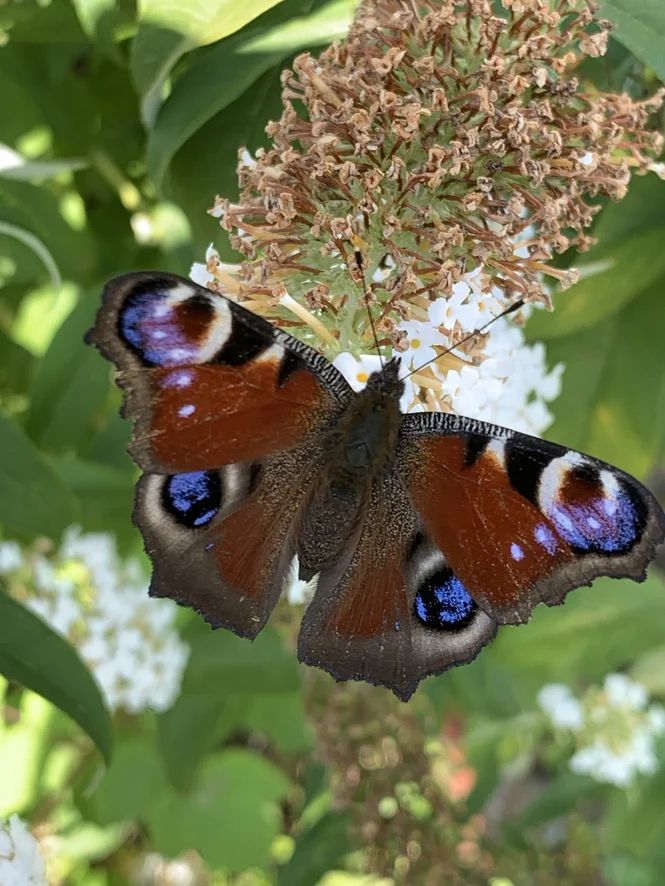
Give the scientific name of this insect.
Aglais io
